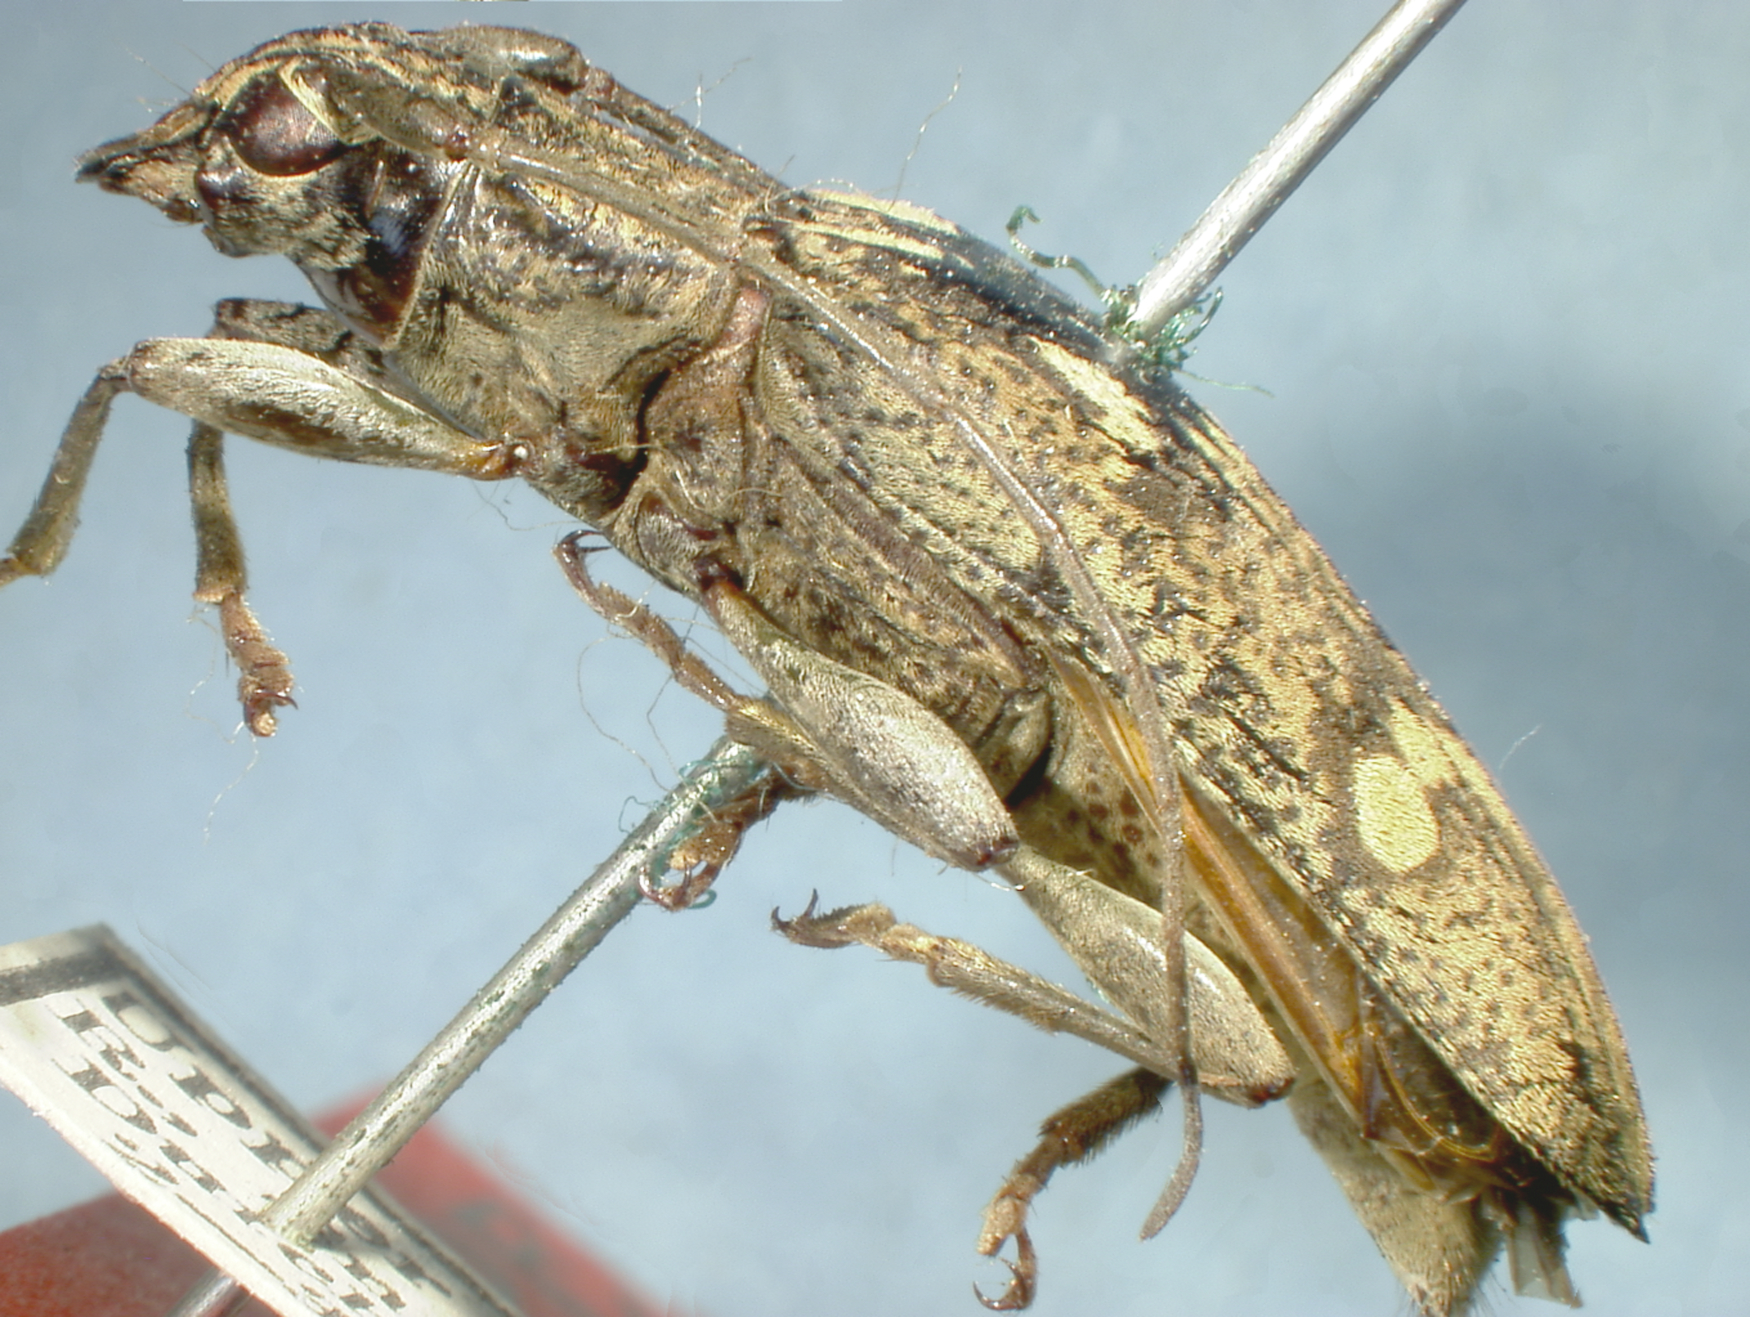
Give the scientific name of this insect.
Tmesisternus ochreomaculatus
